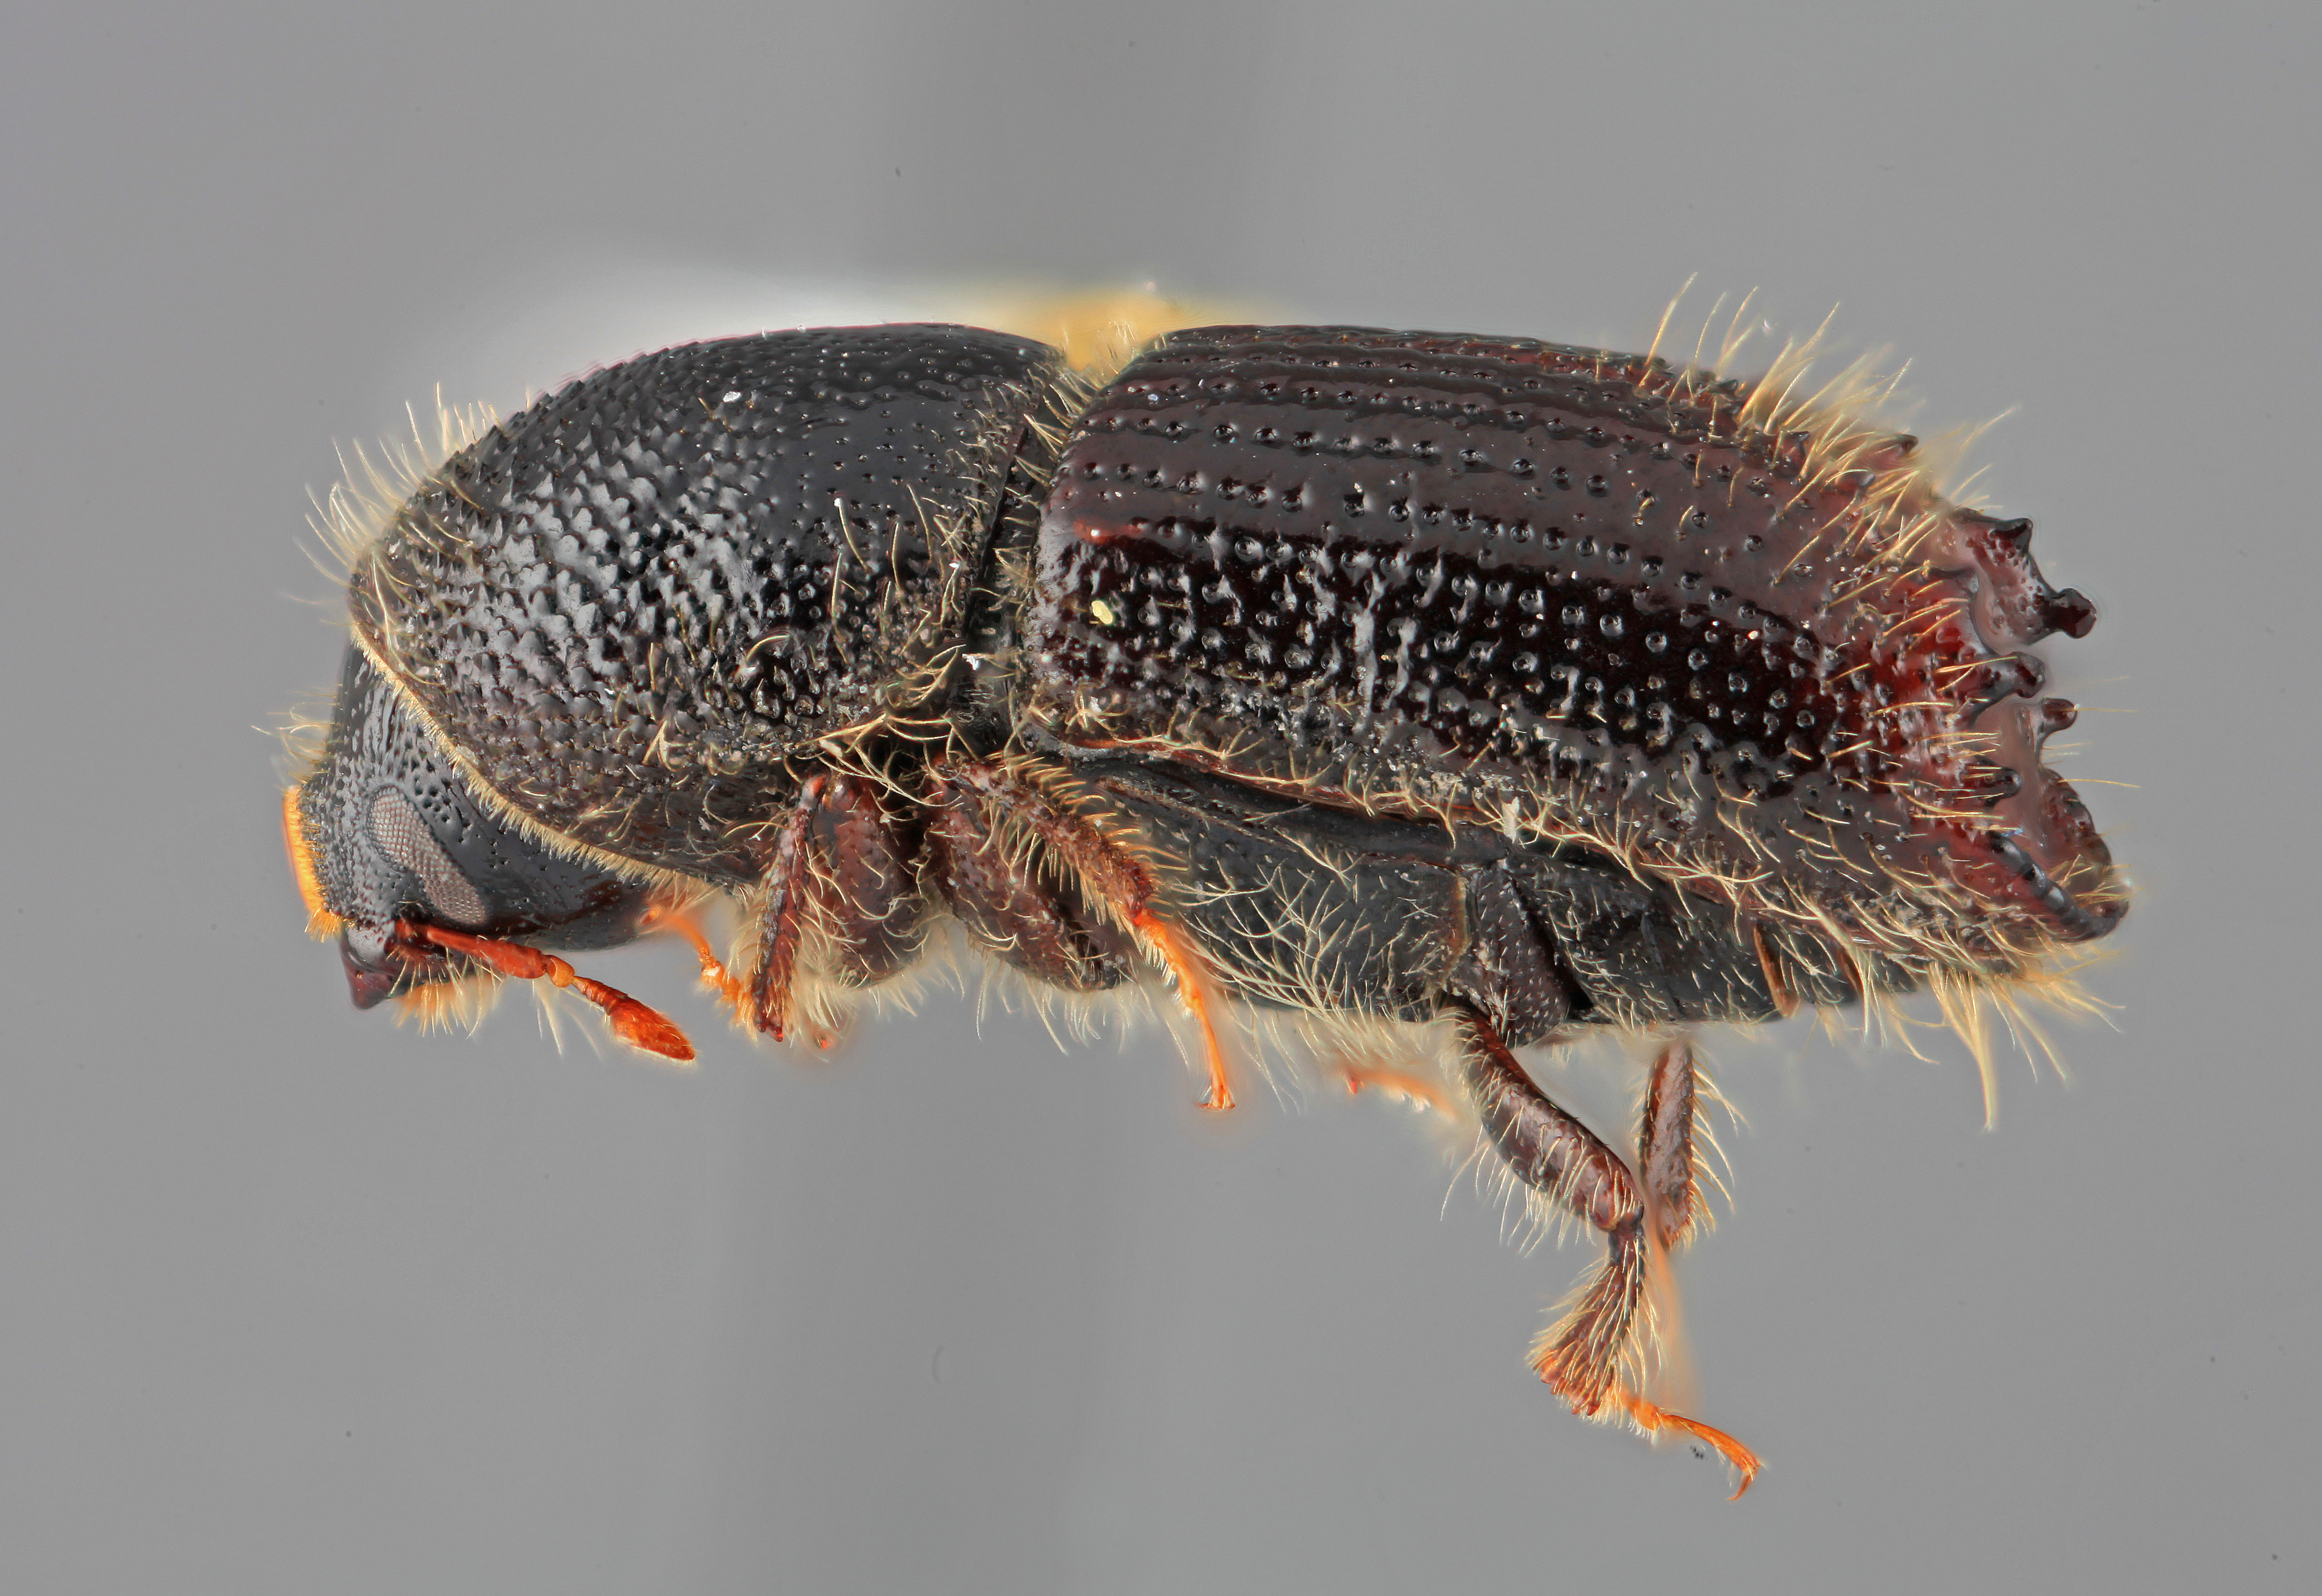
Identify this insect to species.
Ips pilifrons
